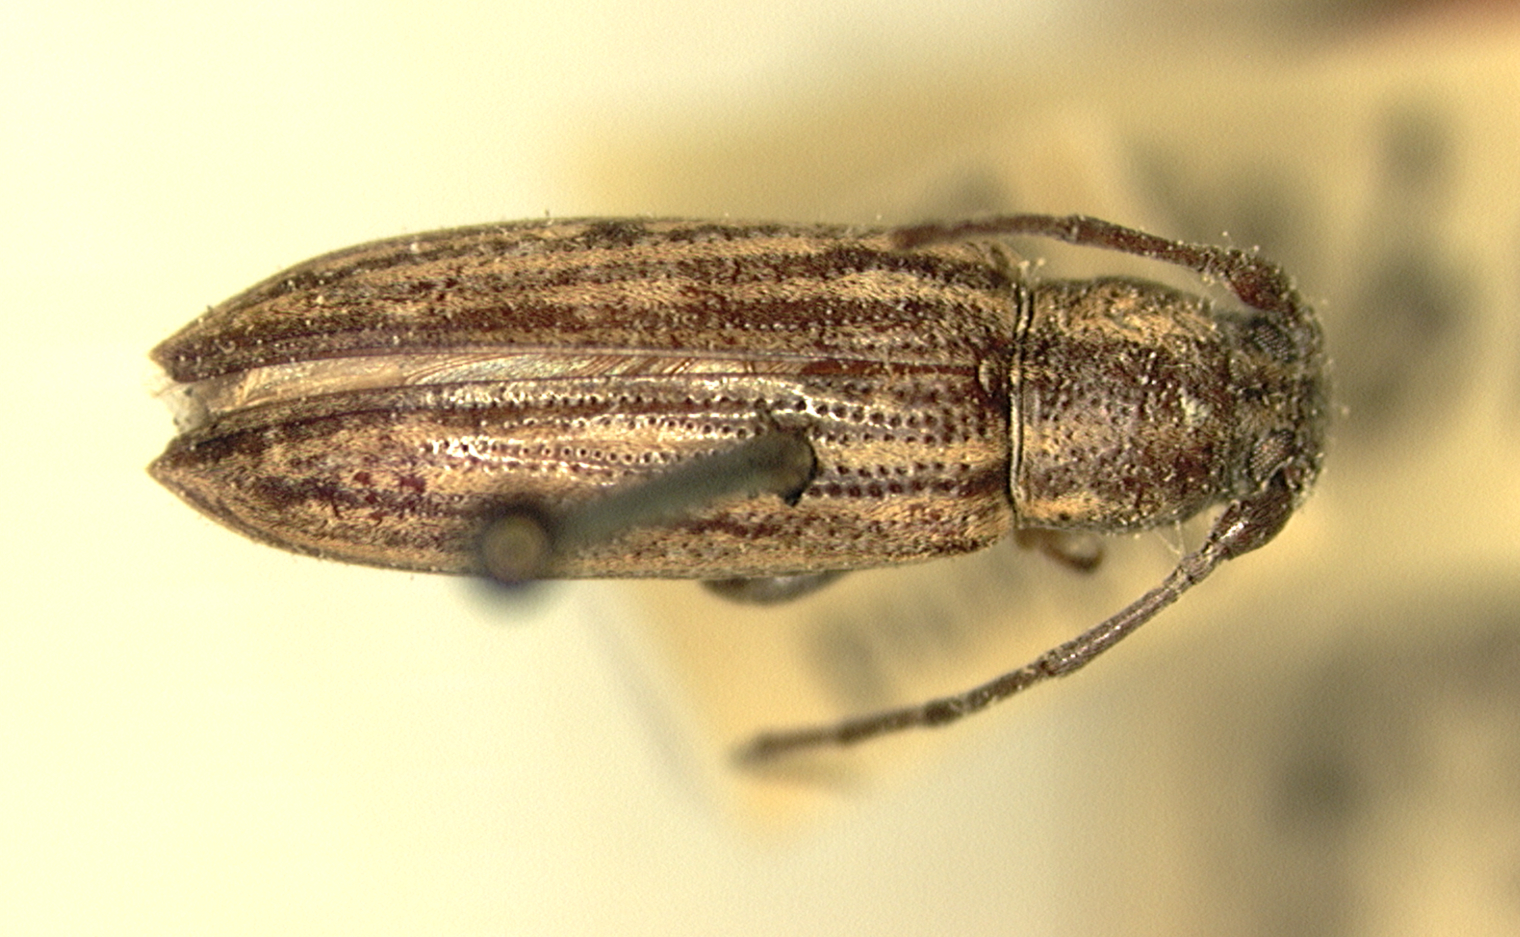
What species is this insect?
Sybra fuscovittata
